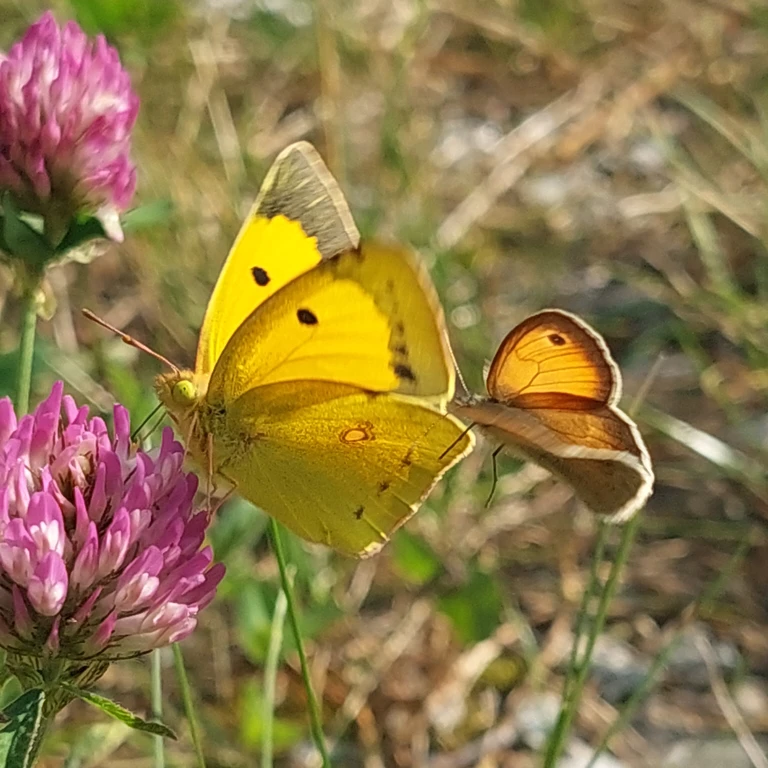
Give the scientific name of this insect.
Colias croceus
